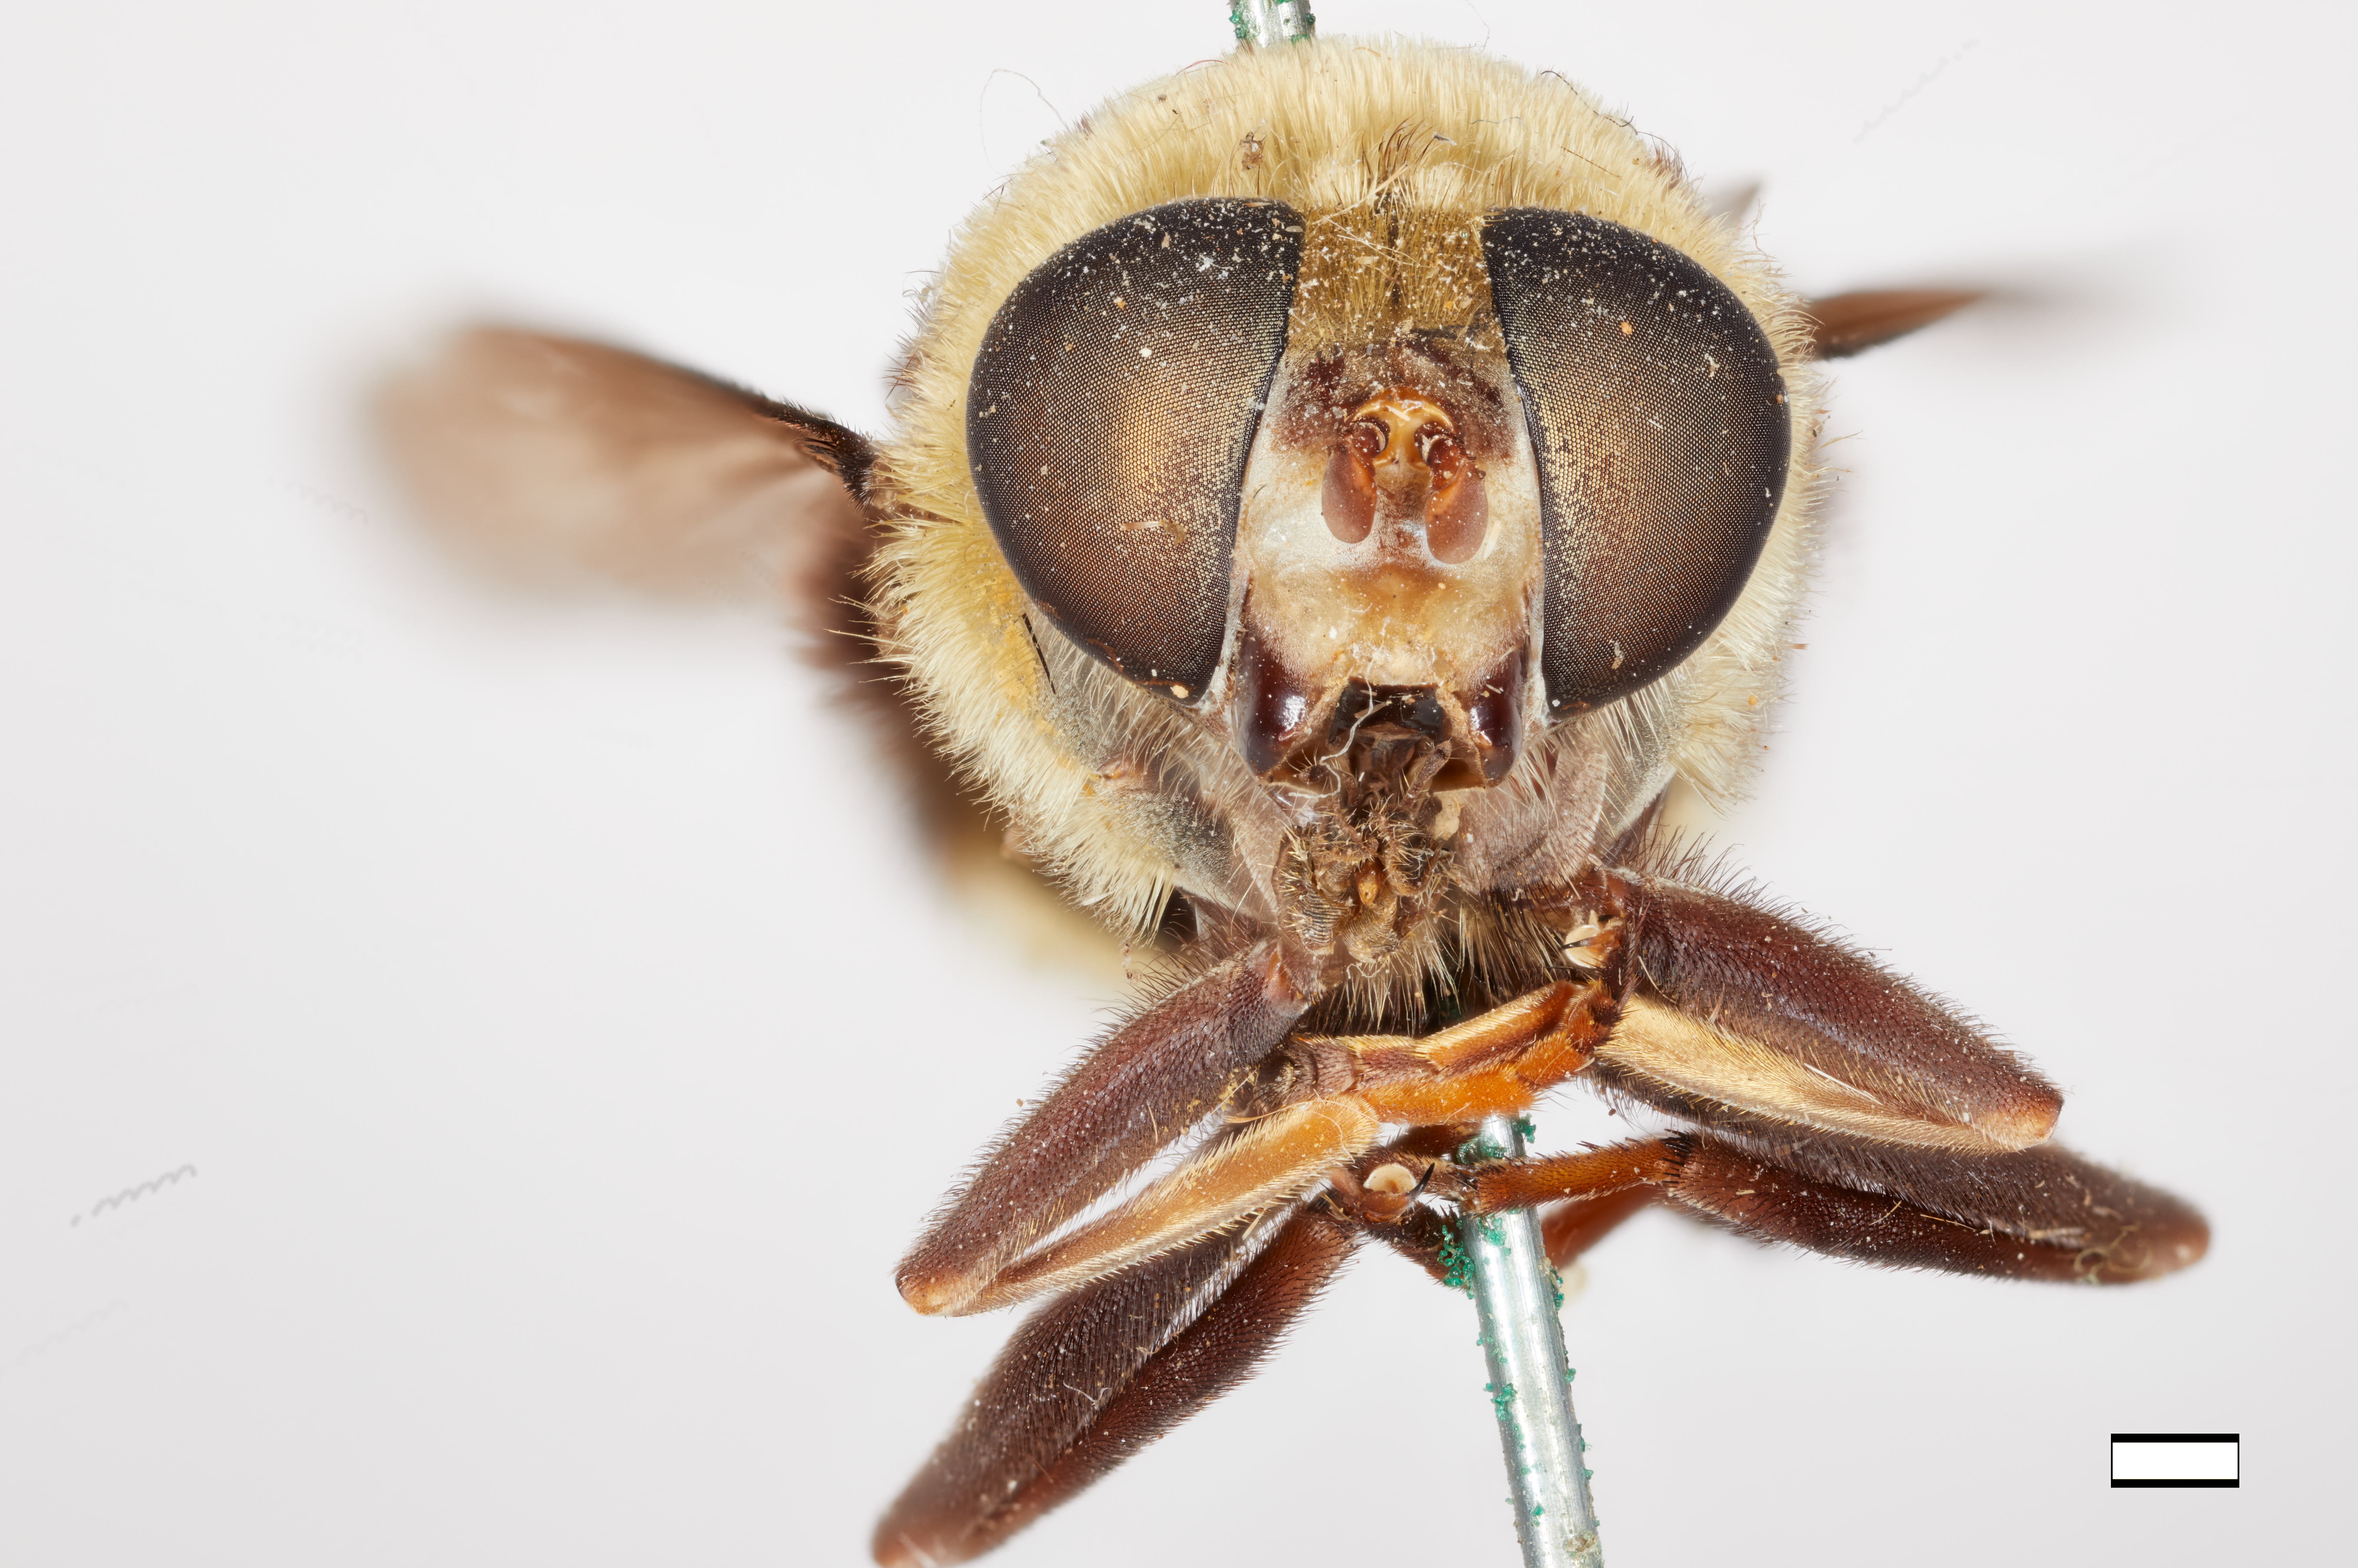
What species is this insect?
Hadromyia grandis
